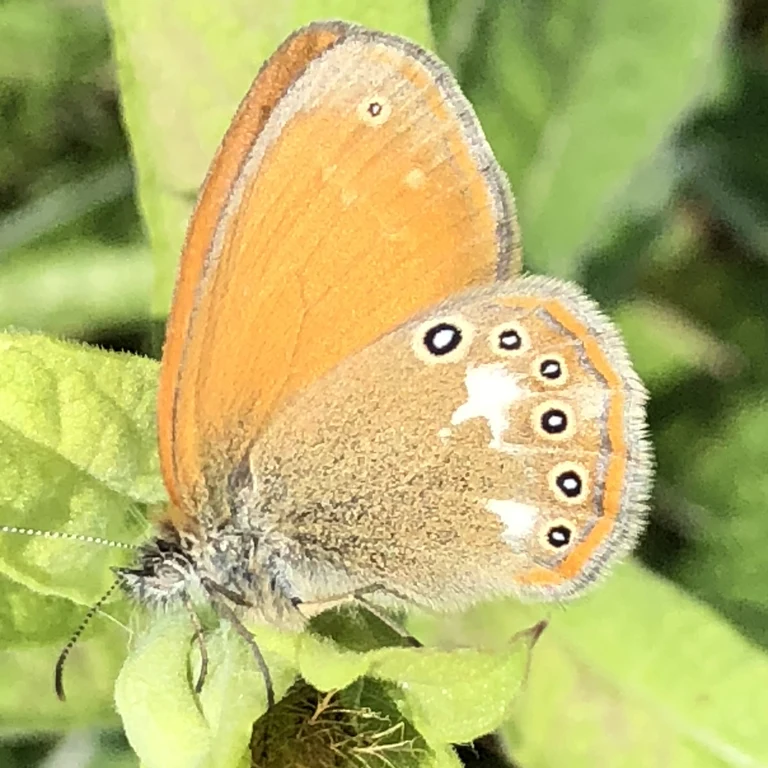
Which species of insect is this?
Coenonympha glycerion (also Coenonympha iphis)
